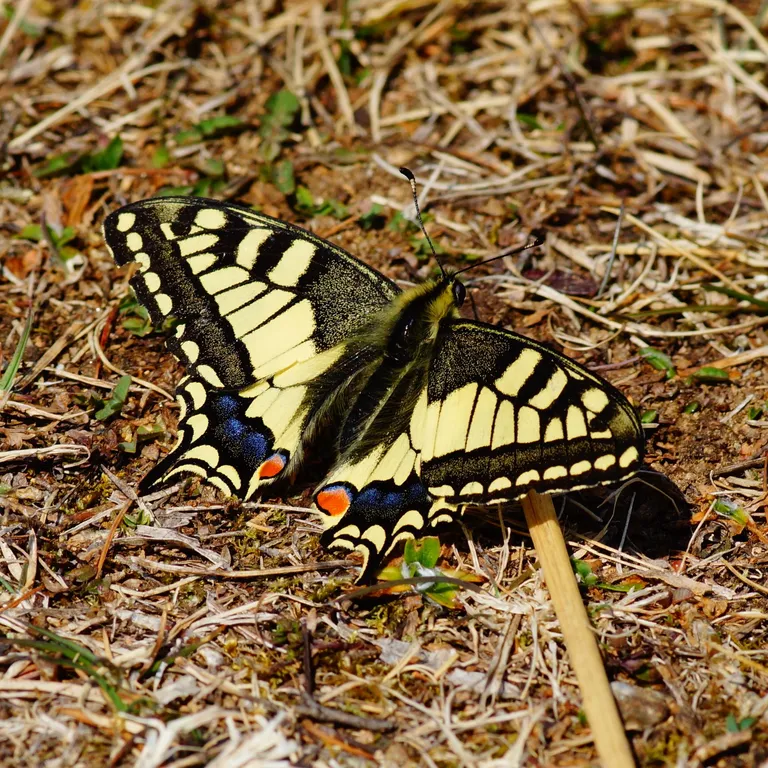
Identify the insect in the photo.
Papilio machaon
